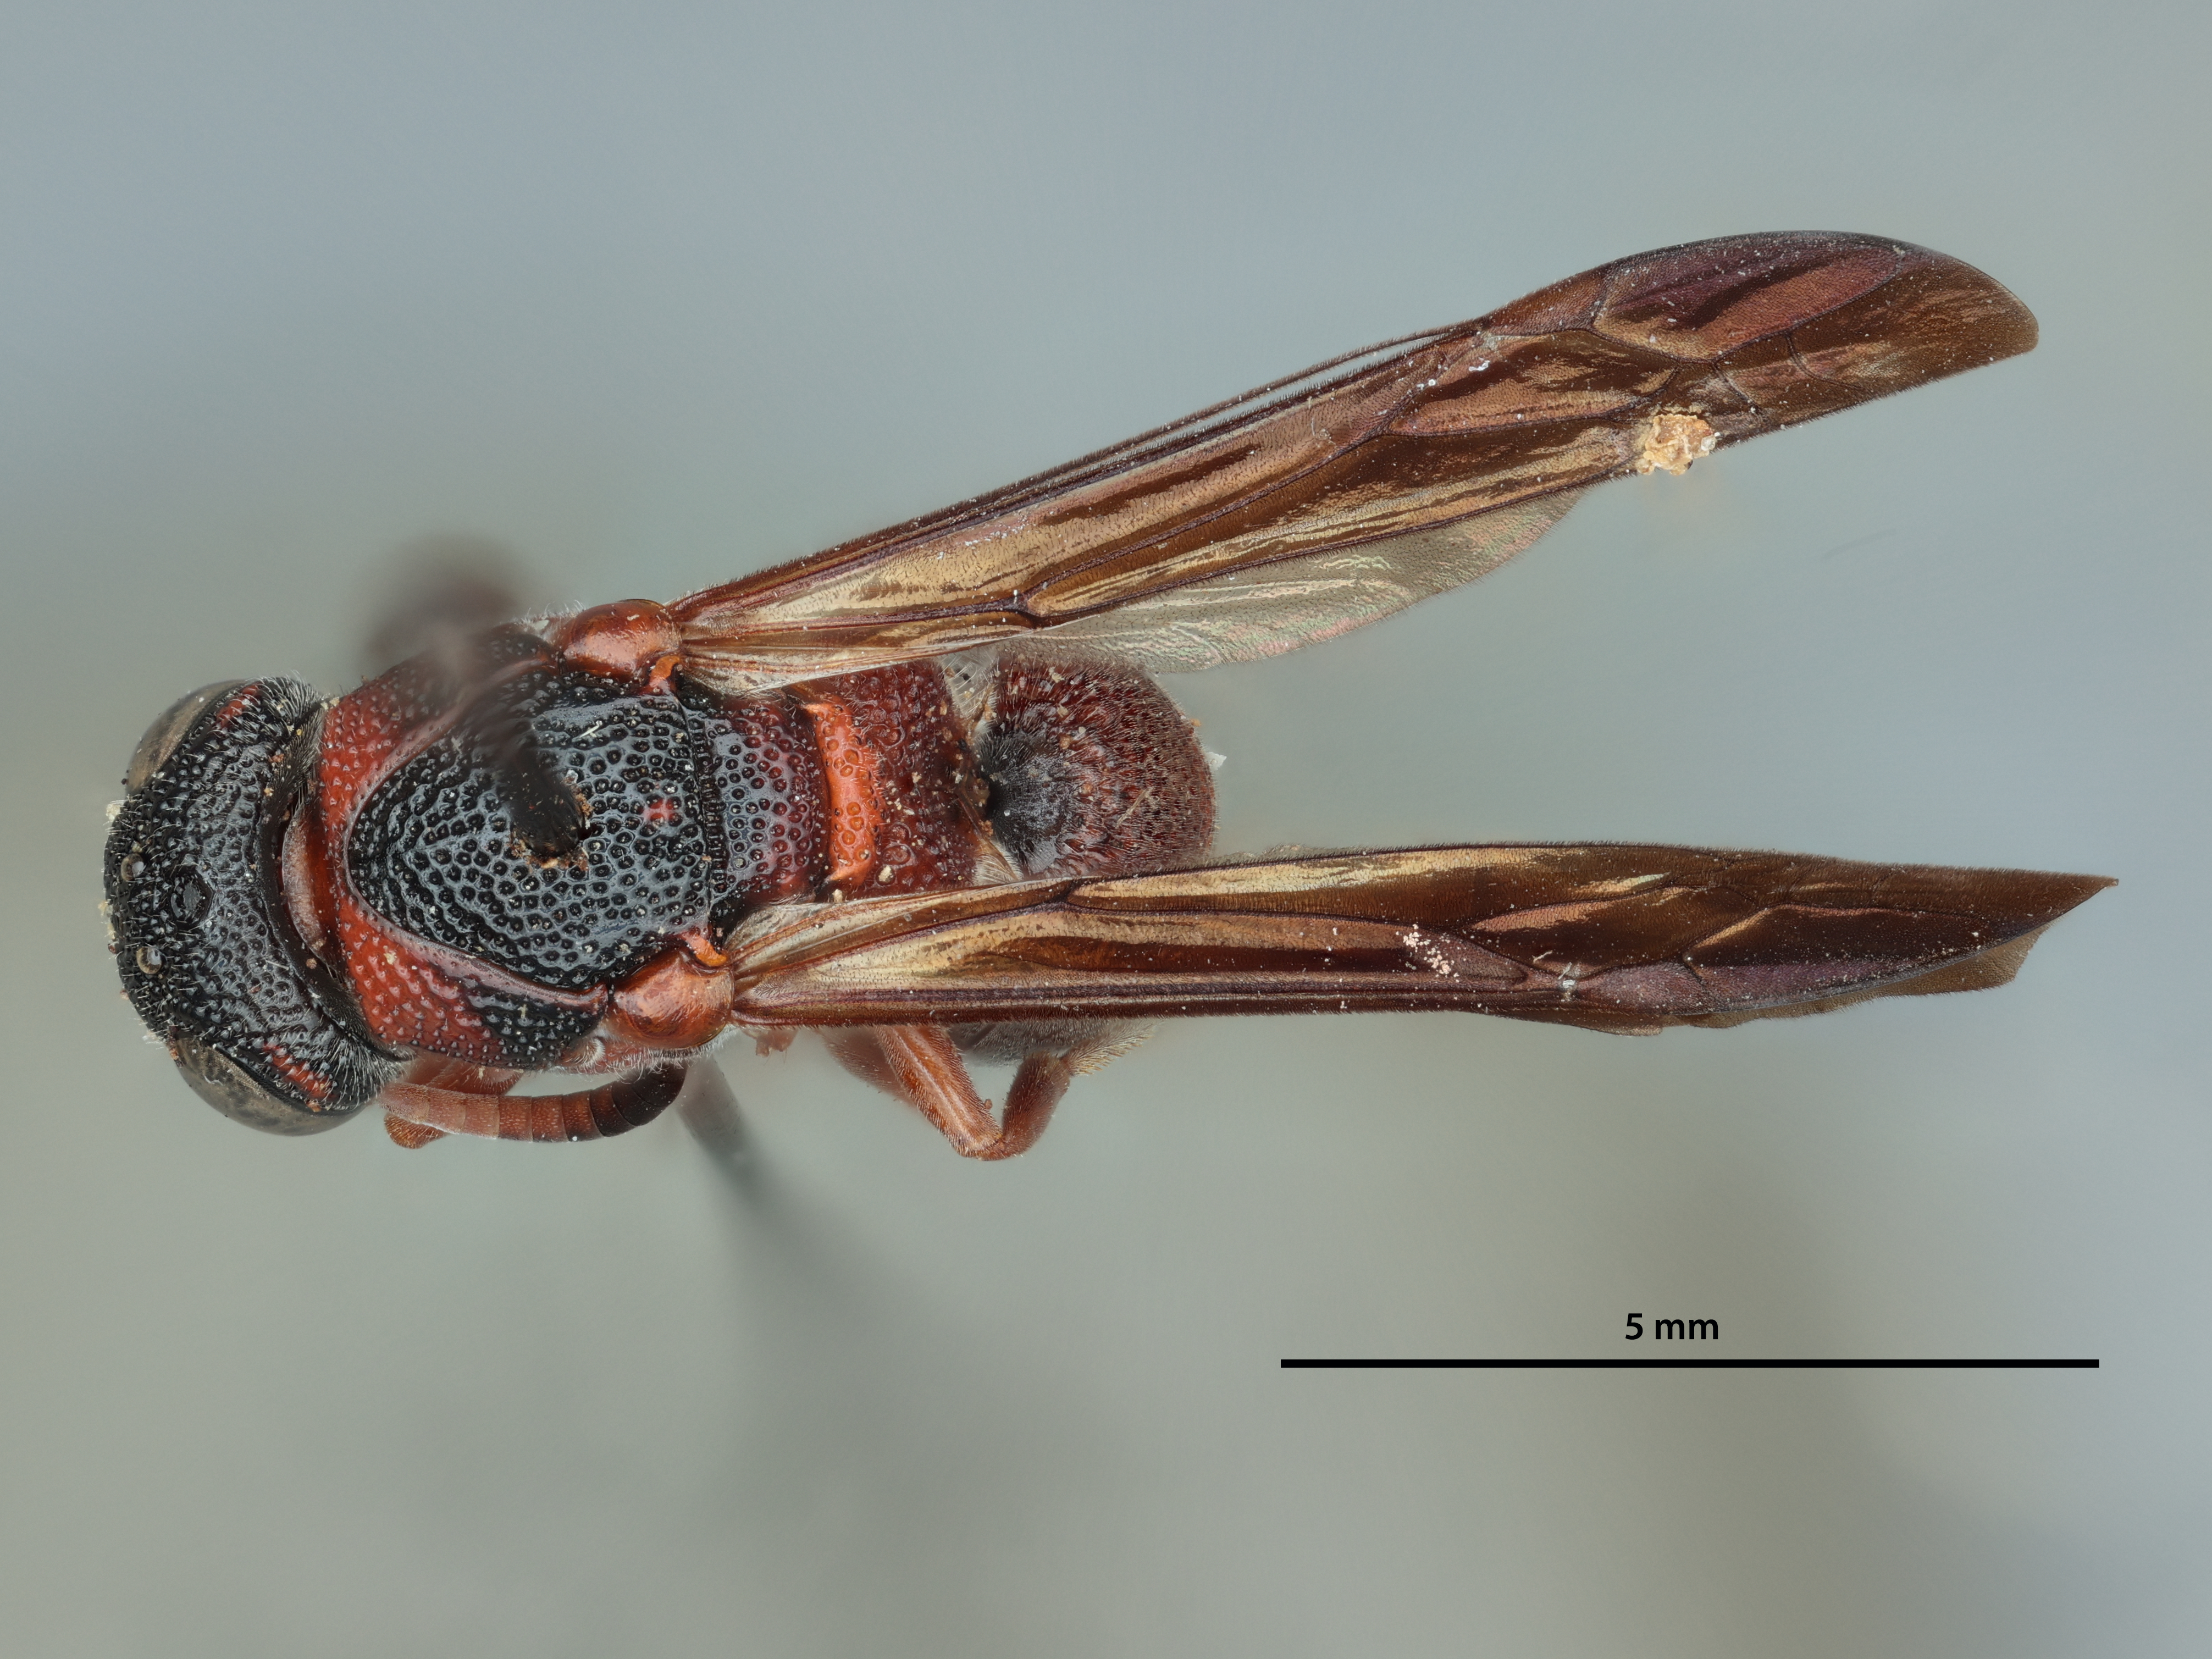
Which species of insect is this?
Stenodynerus anacardivora
